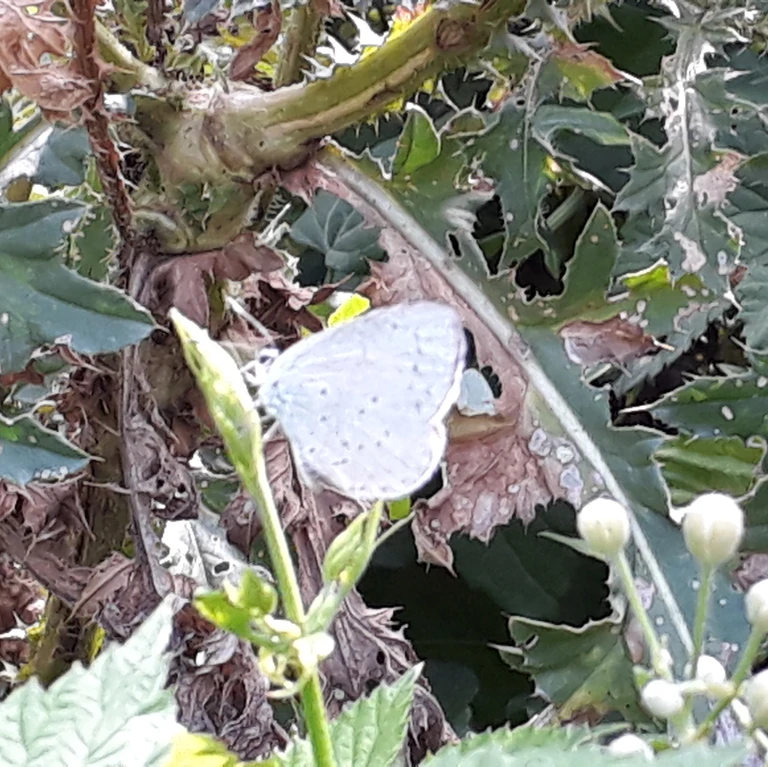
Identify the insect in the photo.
Celastrina argiolus
